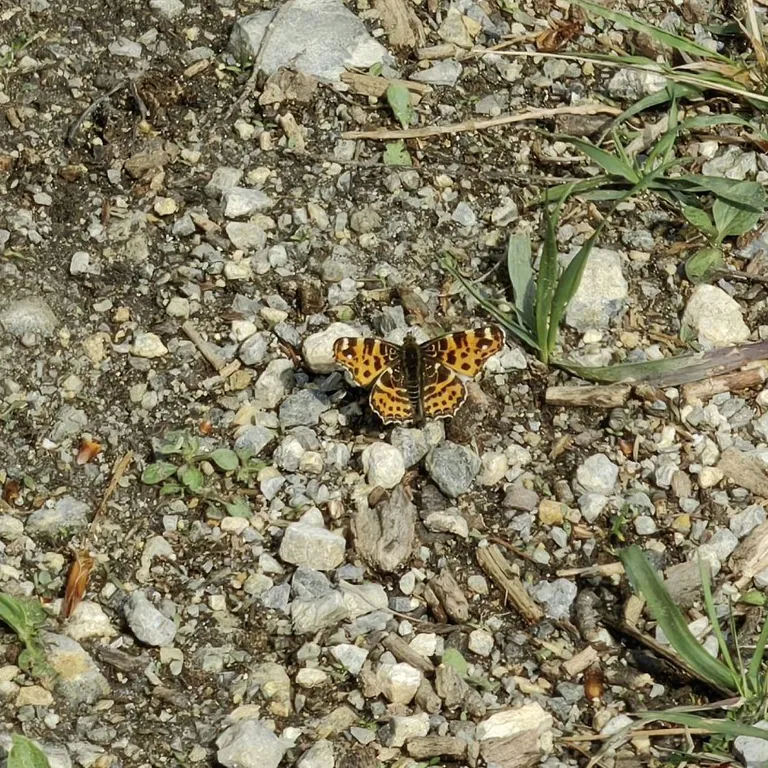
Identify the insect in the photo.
Araschnia levana
